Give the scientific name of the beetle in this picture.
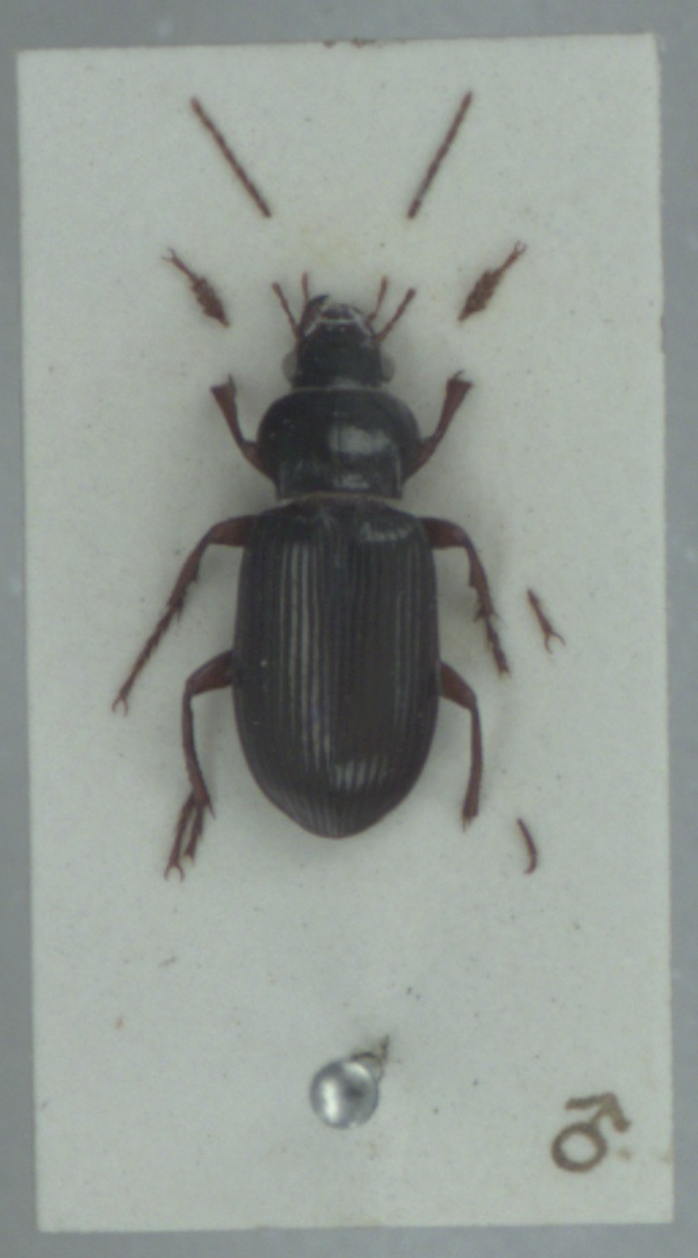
Amara convexiuscula
